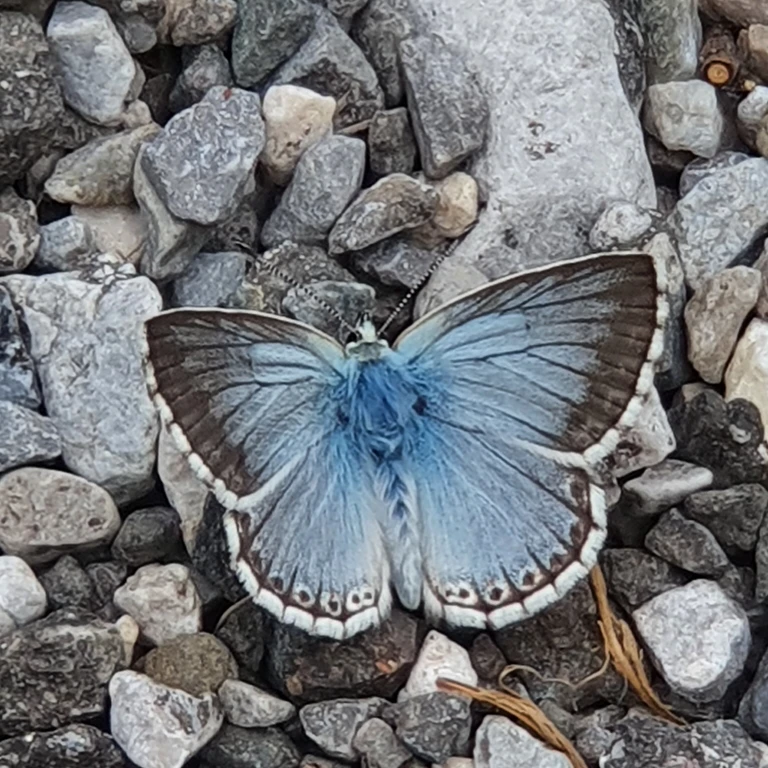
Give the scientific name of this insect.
Lysandra coridon
